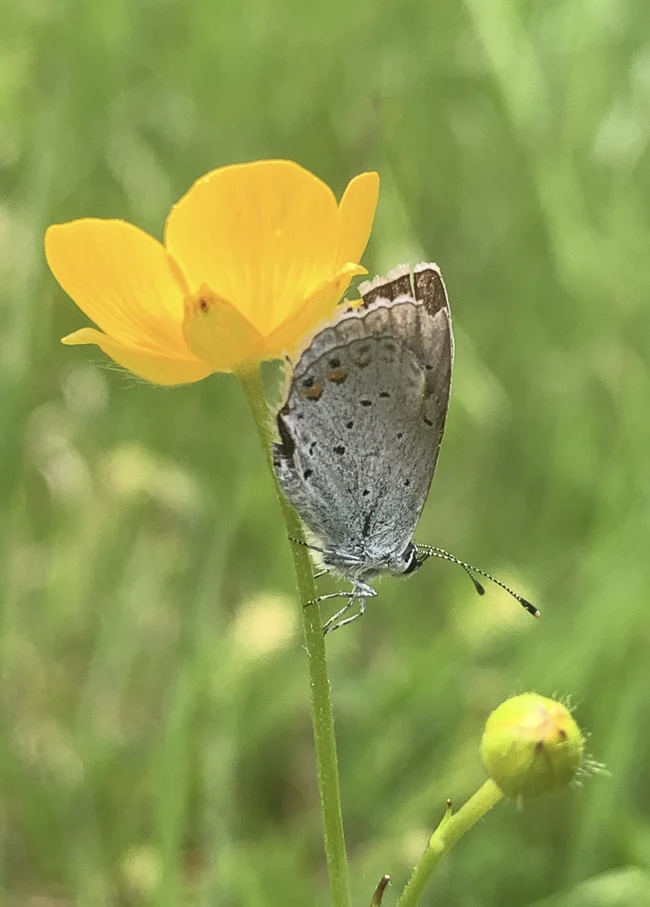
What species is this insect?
Cupido argiades (also Elkalyce argiades)
